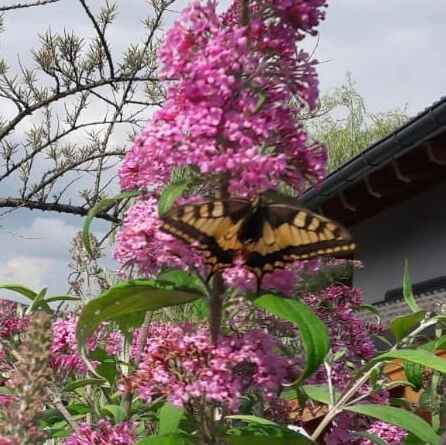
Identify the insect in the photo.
Papilio machaon
